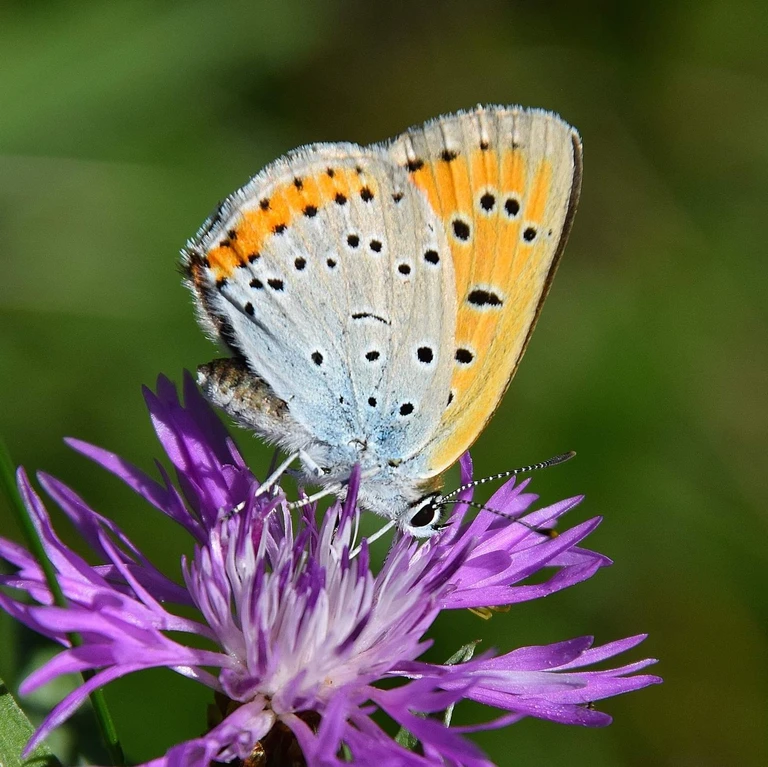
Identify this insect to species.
Lycaena dispar
